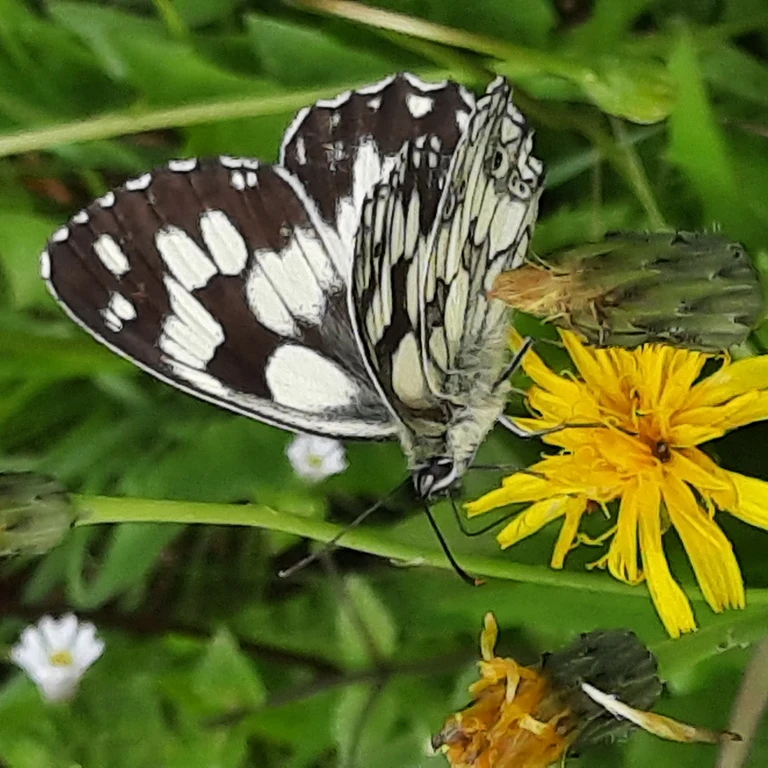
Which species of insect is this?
Melanargia galathea
